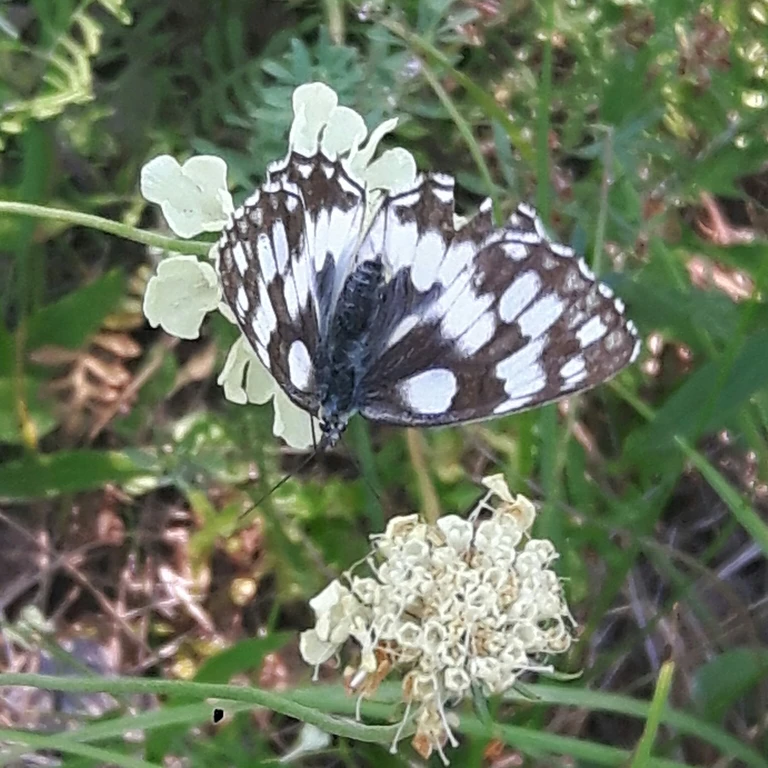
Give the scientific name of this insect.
Melanargia galathea
